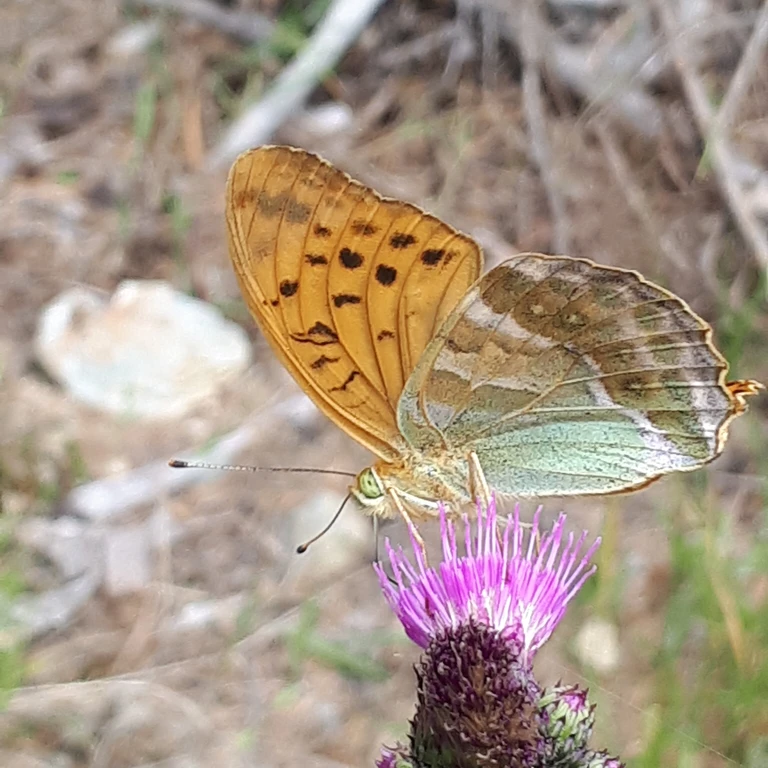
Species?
Argynnis paphia
